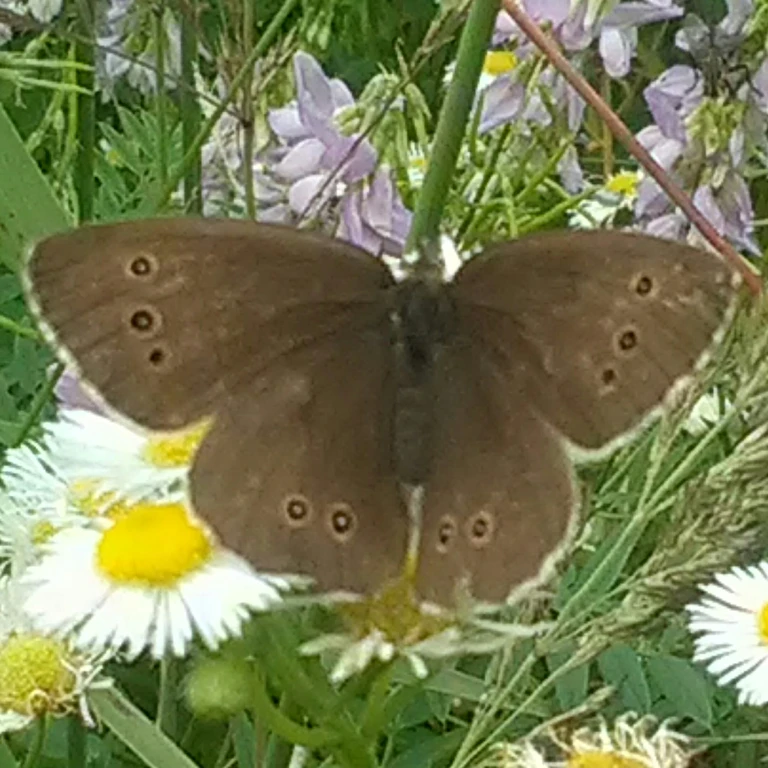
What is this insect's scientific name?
Aphantopus hyperantus
